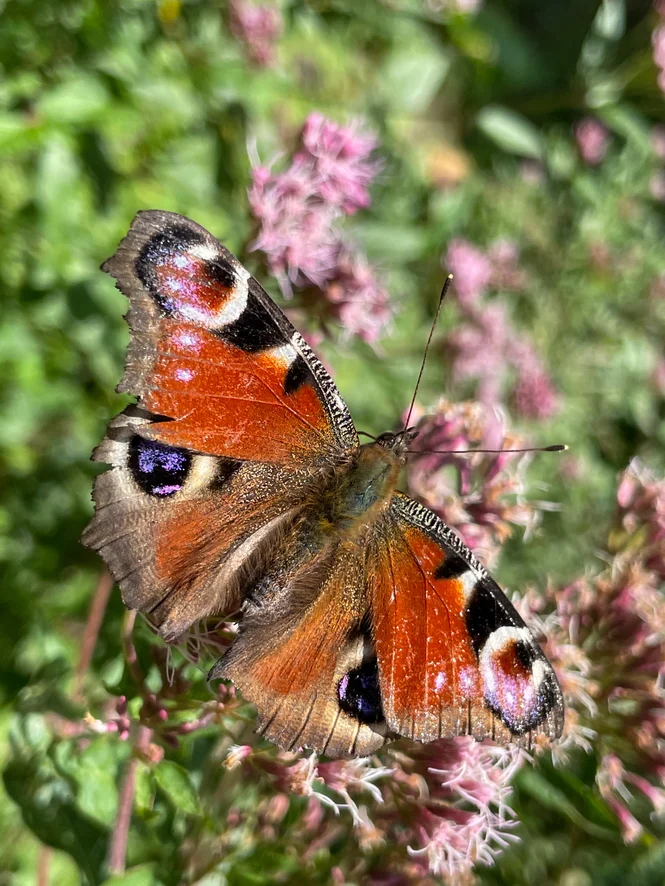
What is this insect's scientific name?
Aglais io
